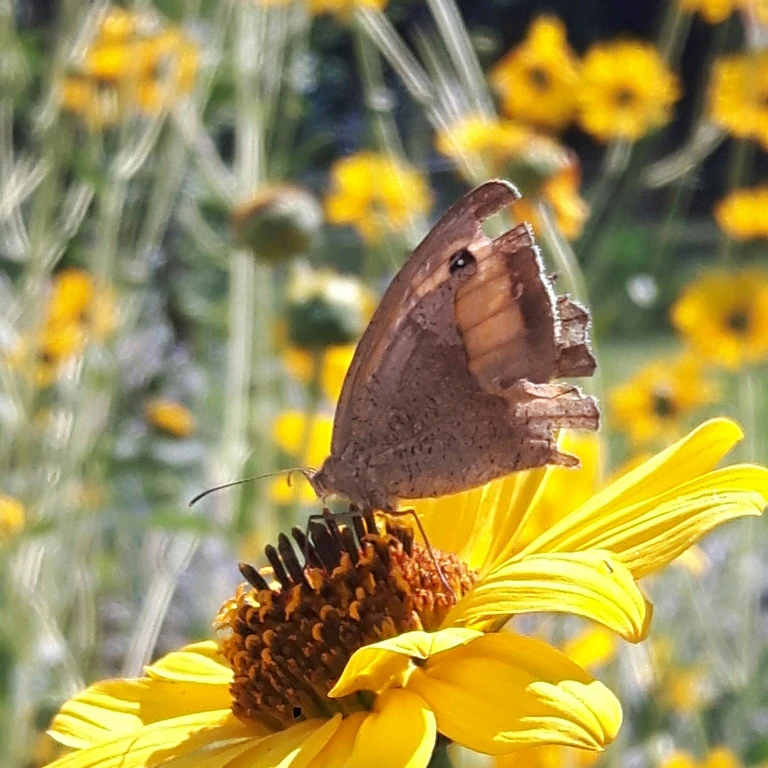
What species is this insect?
Maniola jurtina
